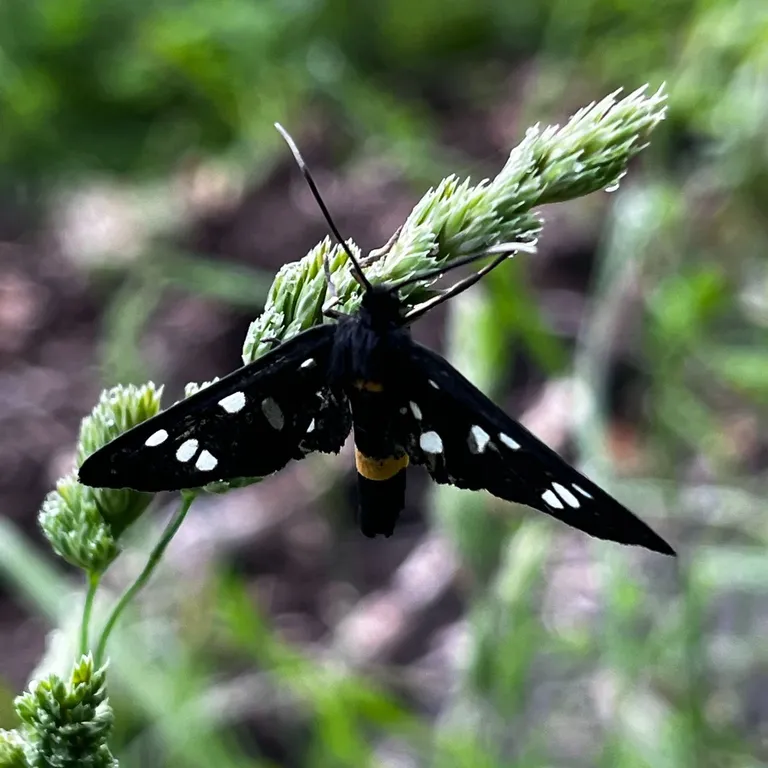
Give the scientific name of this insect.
Amata phegea
